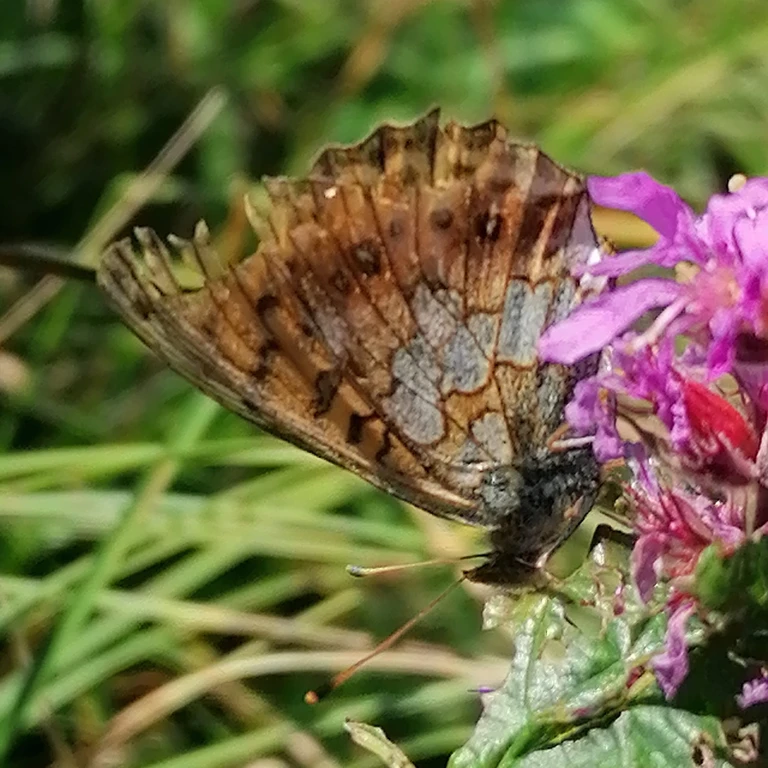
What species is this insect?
Brenthis ino
